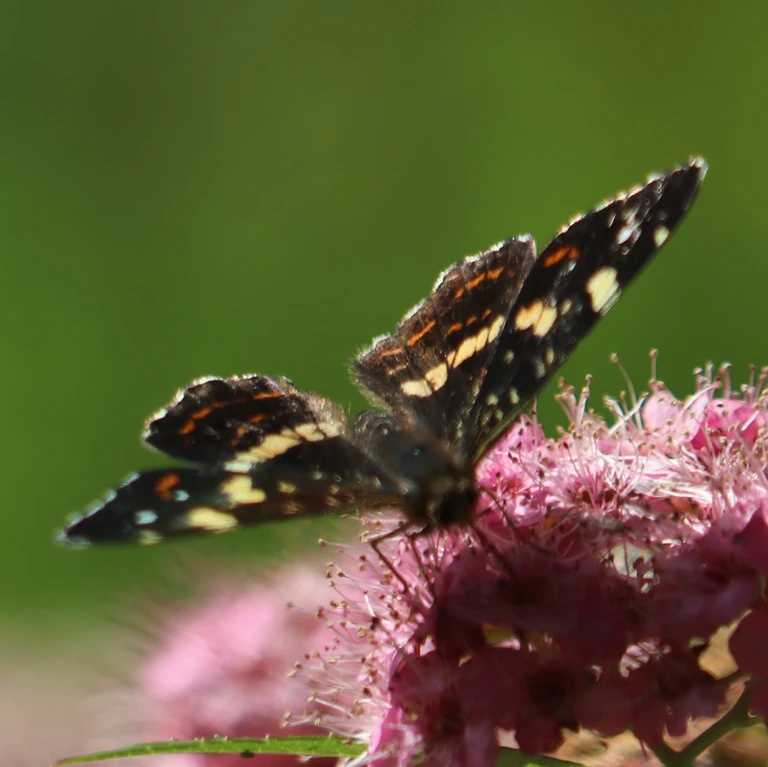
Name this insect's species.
Araschnia levana
